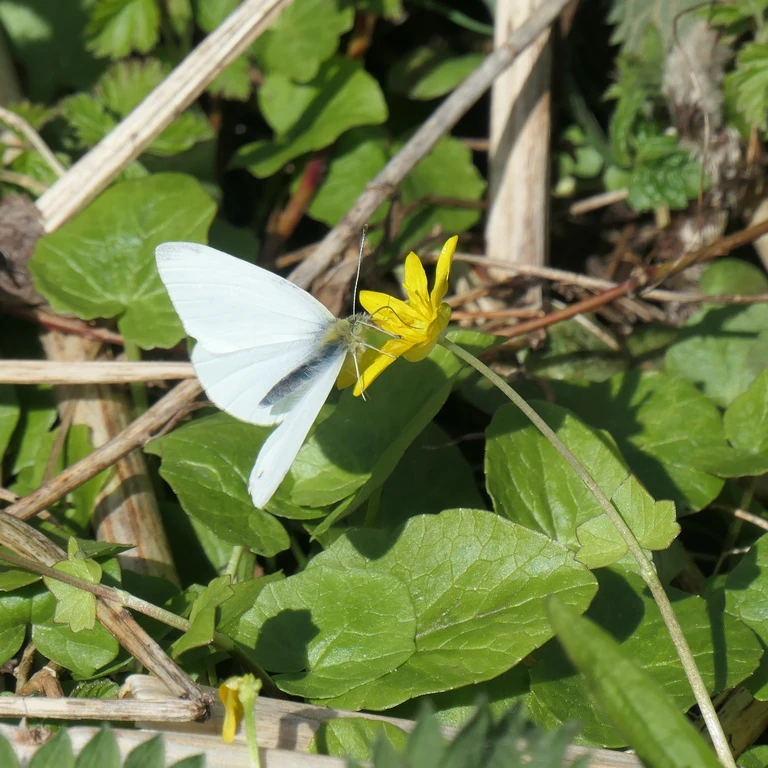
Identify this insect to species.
Pieris rapae
